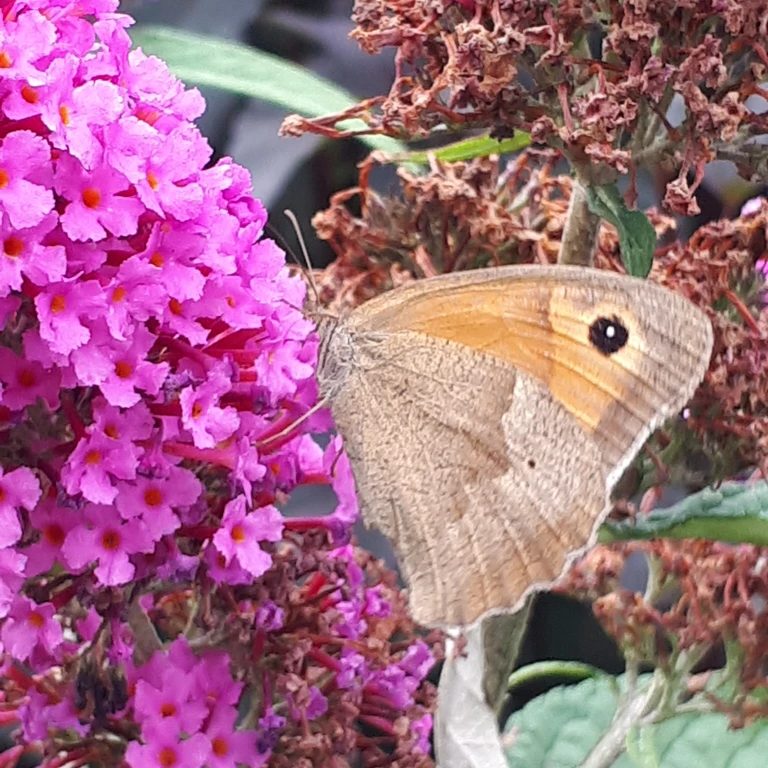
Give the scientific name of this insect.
Maniola jurtina
